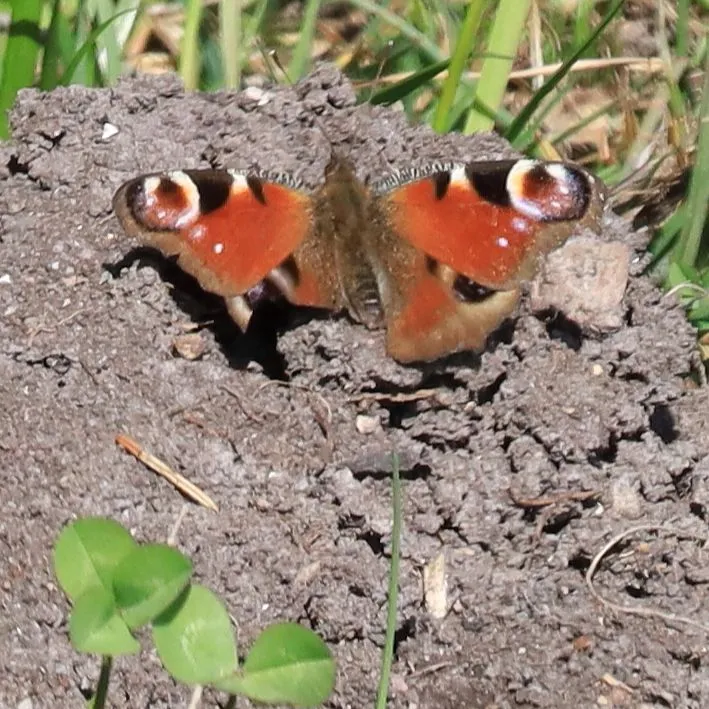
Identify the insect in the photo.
Aglais io
